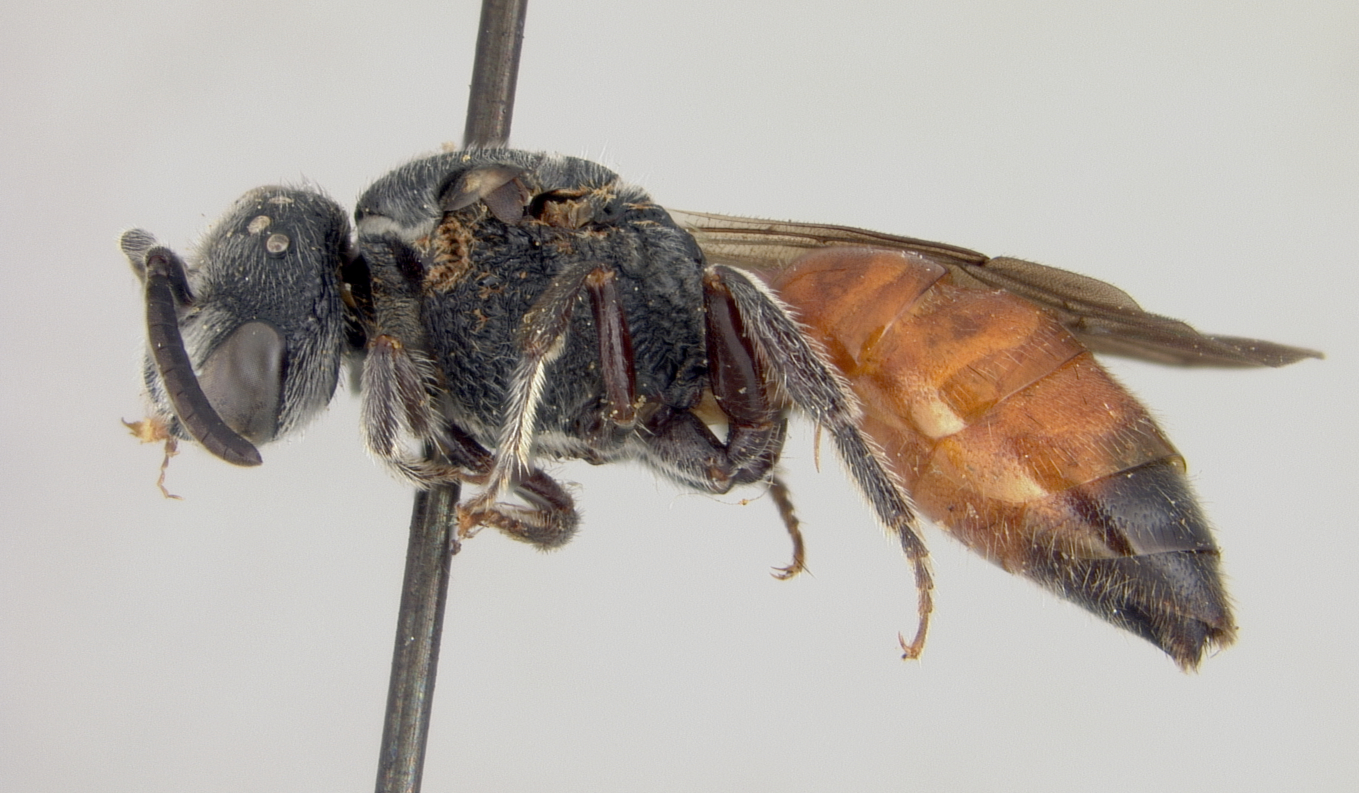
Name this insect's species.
Sphecodes howardi
